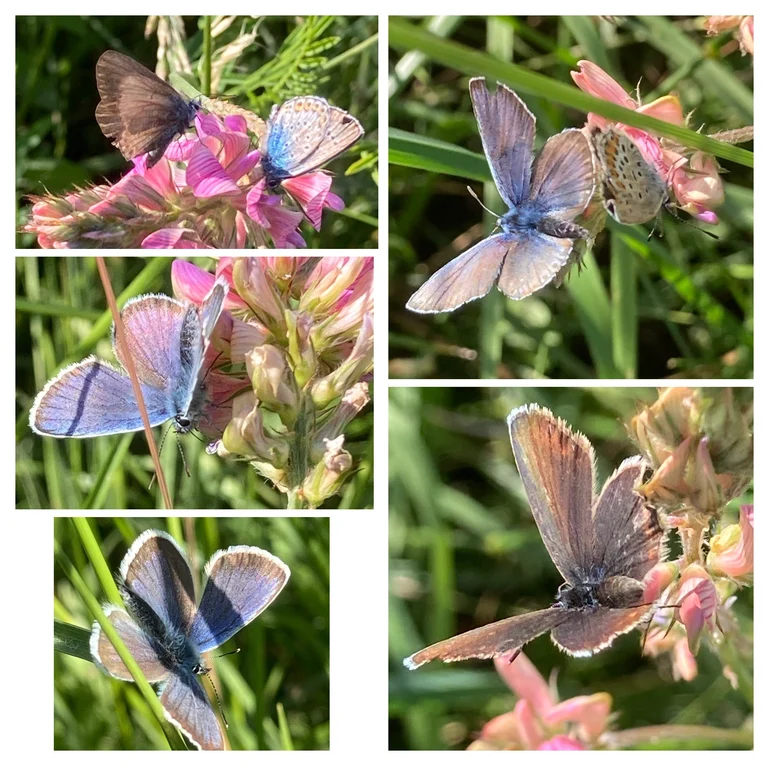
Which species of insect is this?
Plebejus argus
